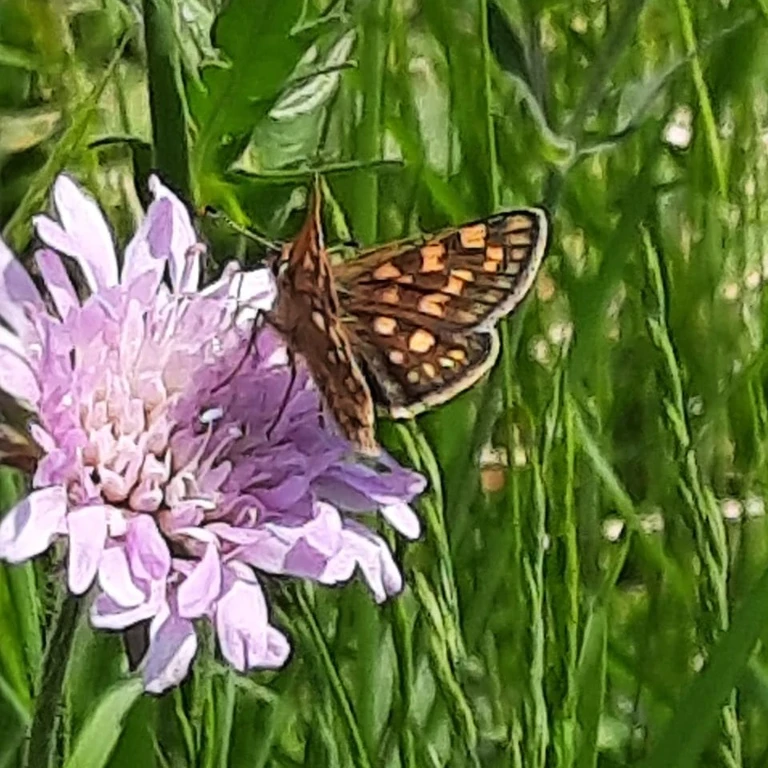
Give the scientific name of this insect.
Carterocephalus palaemon
